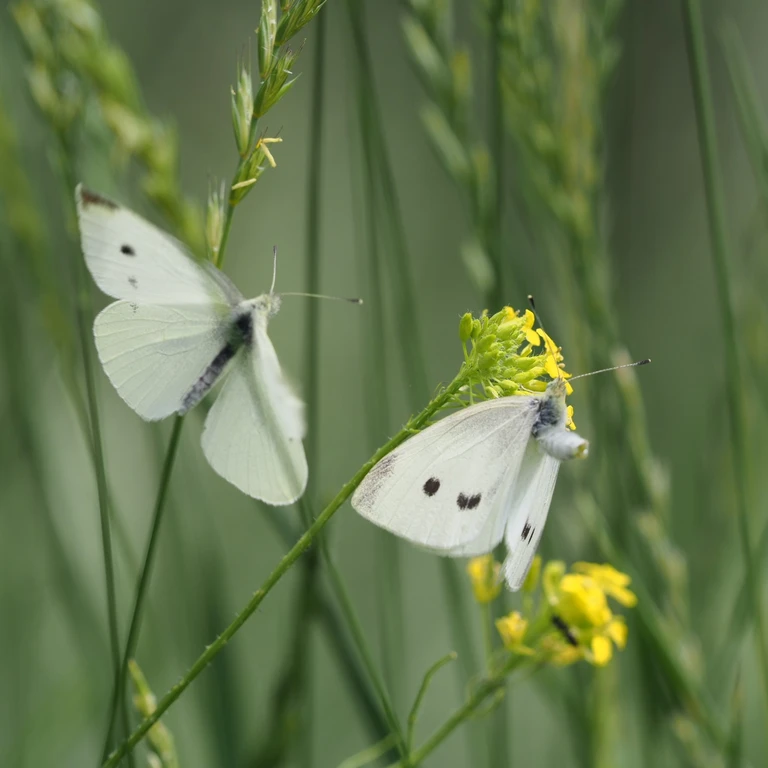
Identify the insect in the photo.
Pieris rapae
